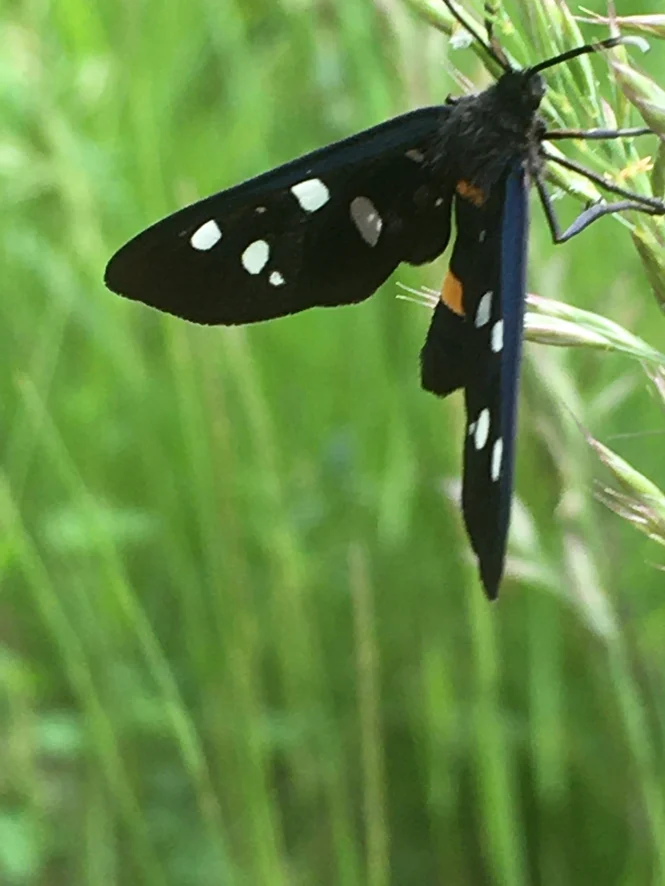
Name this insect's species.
Amata phegea
